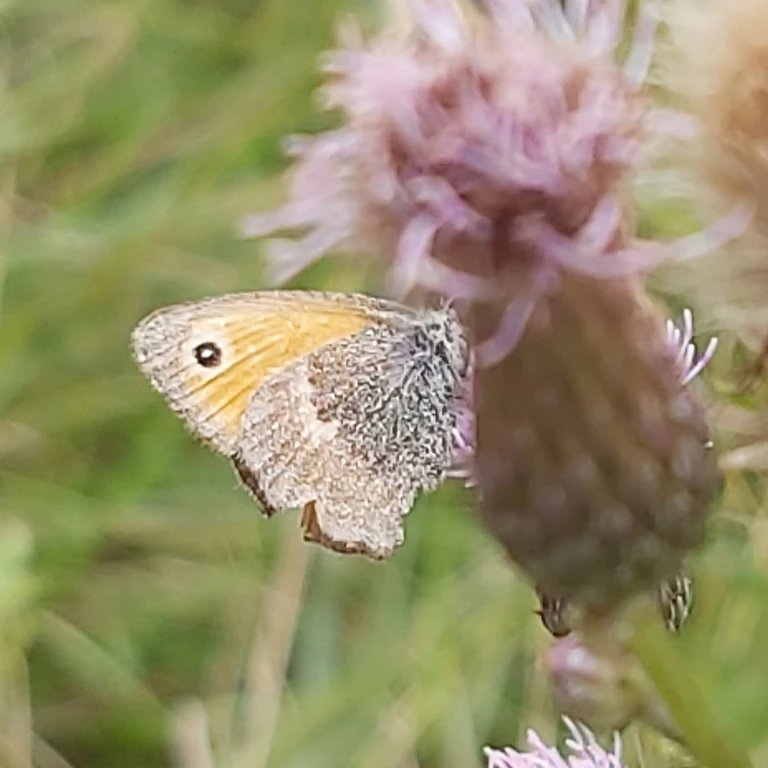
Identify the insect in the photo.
Coenonympha pamphilus
